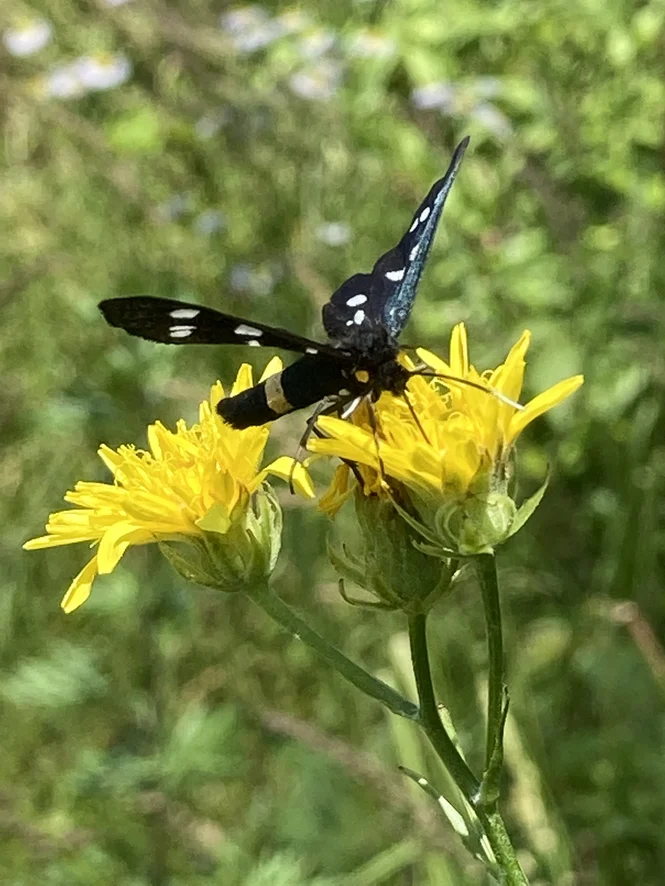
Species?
Amata phegea
